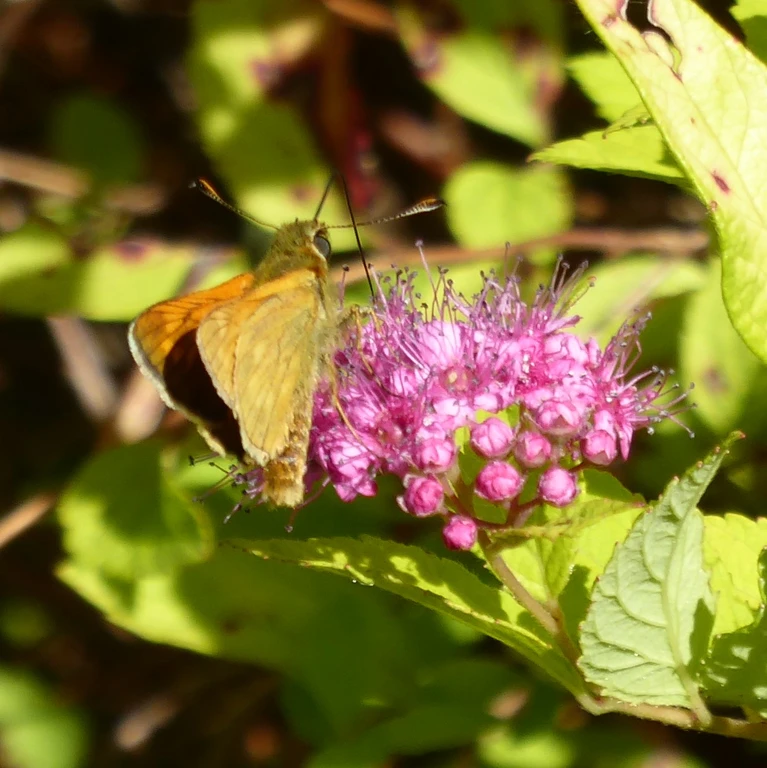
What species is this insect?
Ochlodes sylvanus (also Ochlodes venata)
